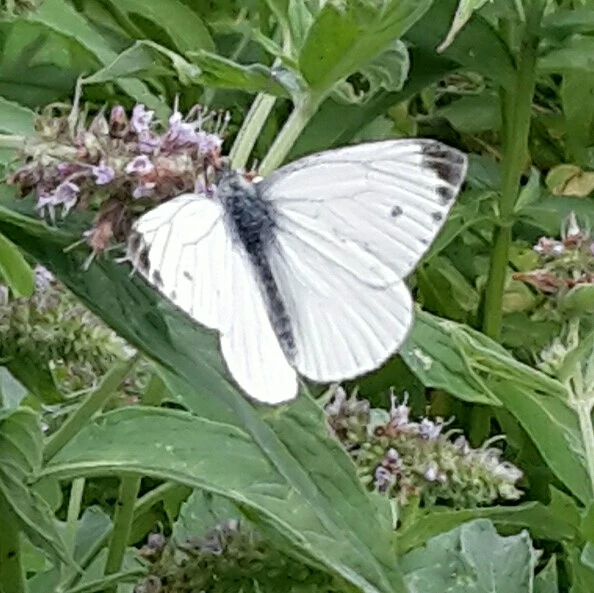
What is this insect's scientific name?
Pieris napi
